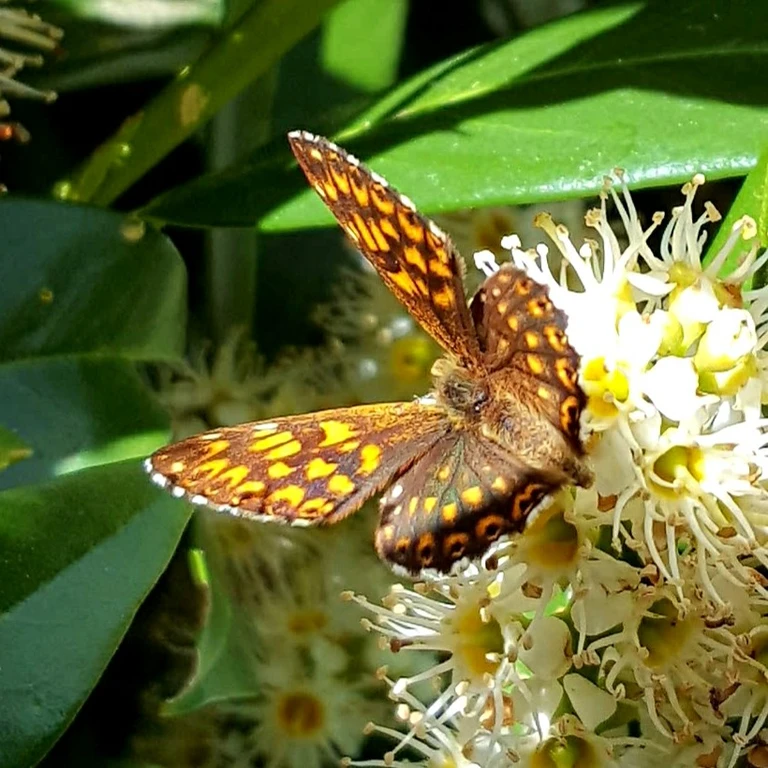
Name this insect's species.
Hamearis lucina
